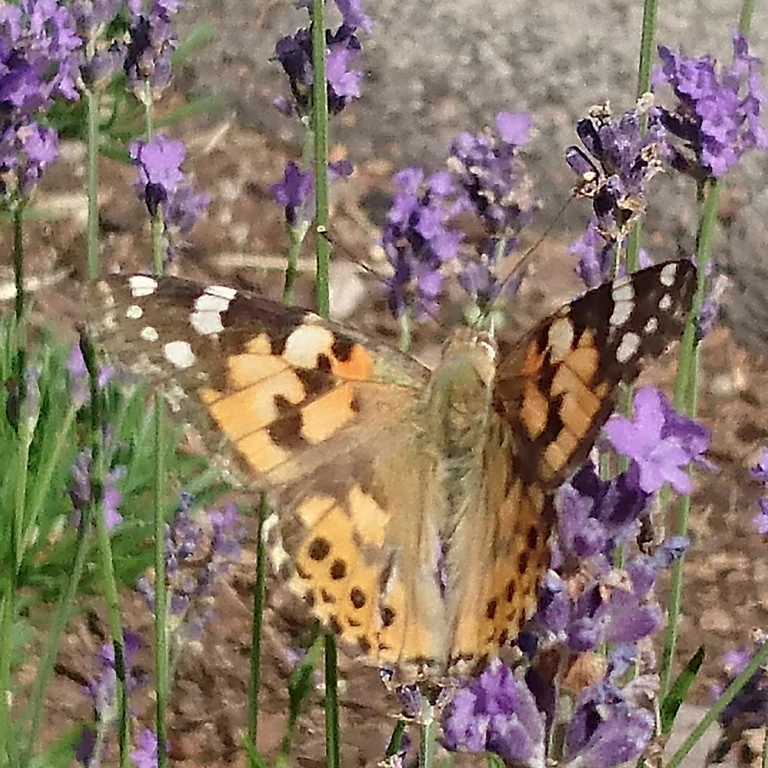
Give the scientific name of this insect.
Vanessa cardui
